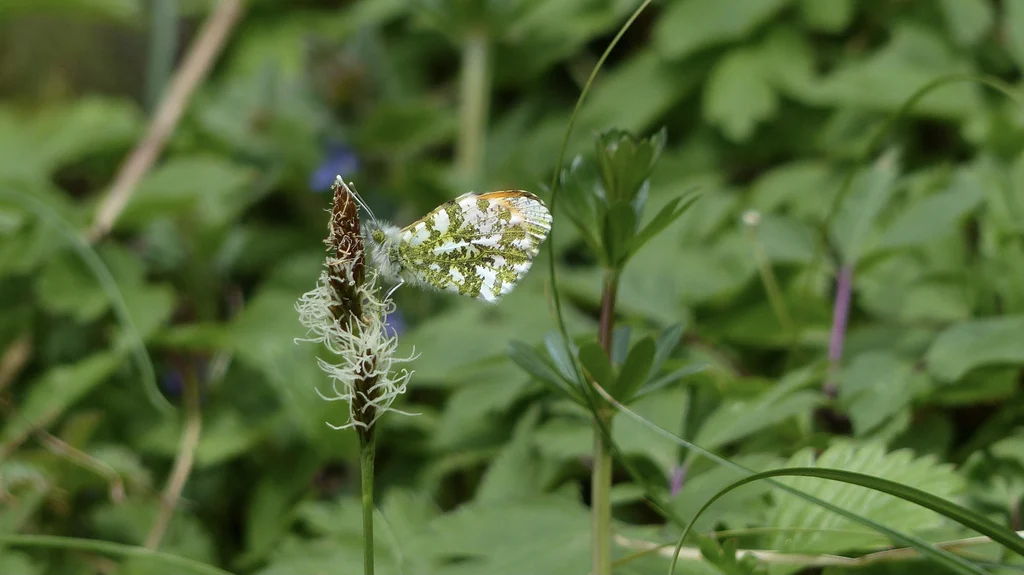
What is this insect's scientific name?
Anthocharis cardamines
